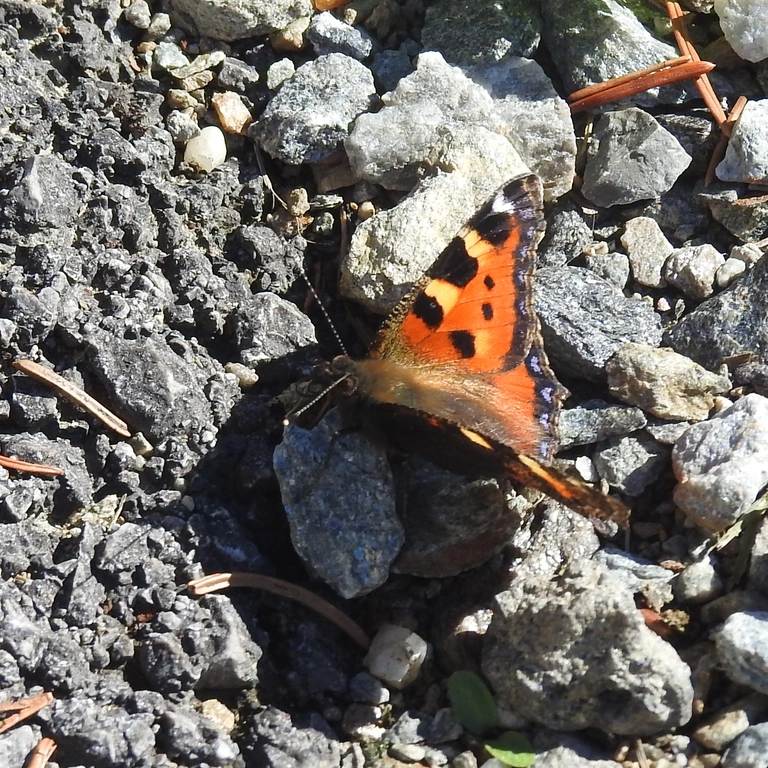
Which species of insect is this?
Aglais urticae
